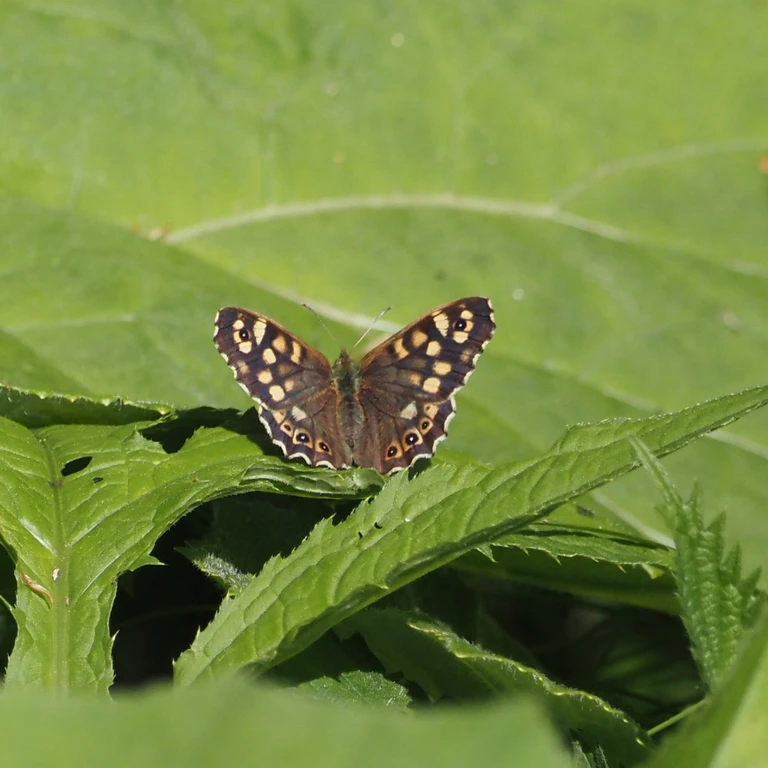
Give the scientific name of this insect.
Pararge aegeria
